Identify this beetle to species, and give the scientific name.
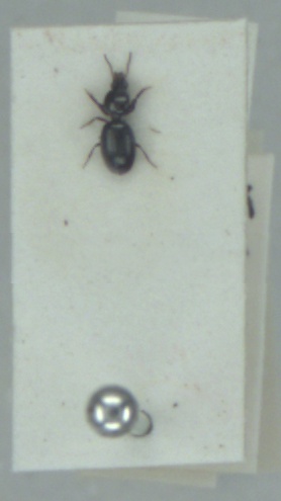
Dyschirius globosus
